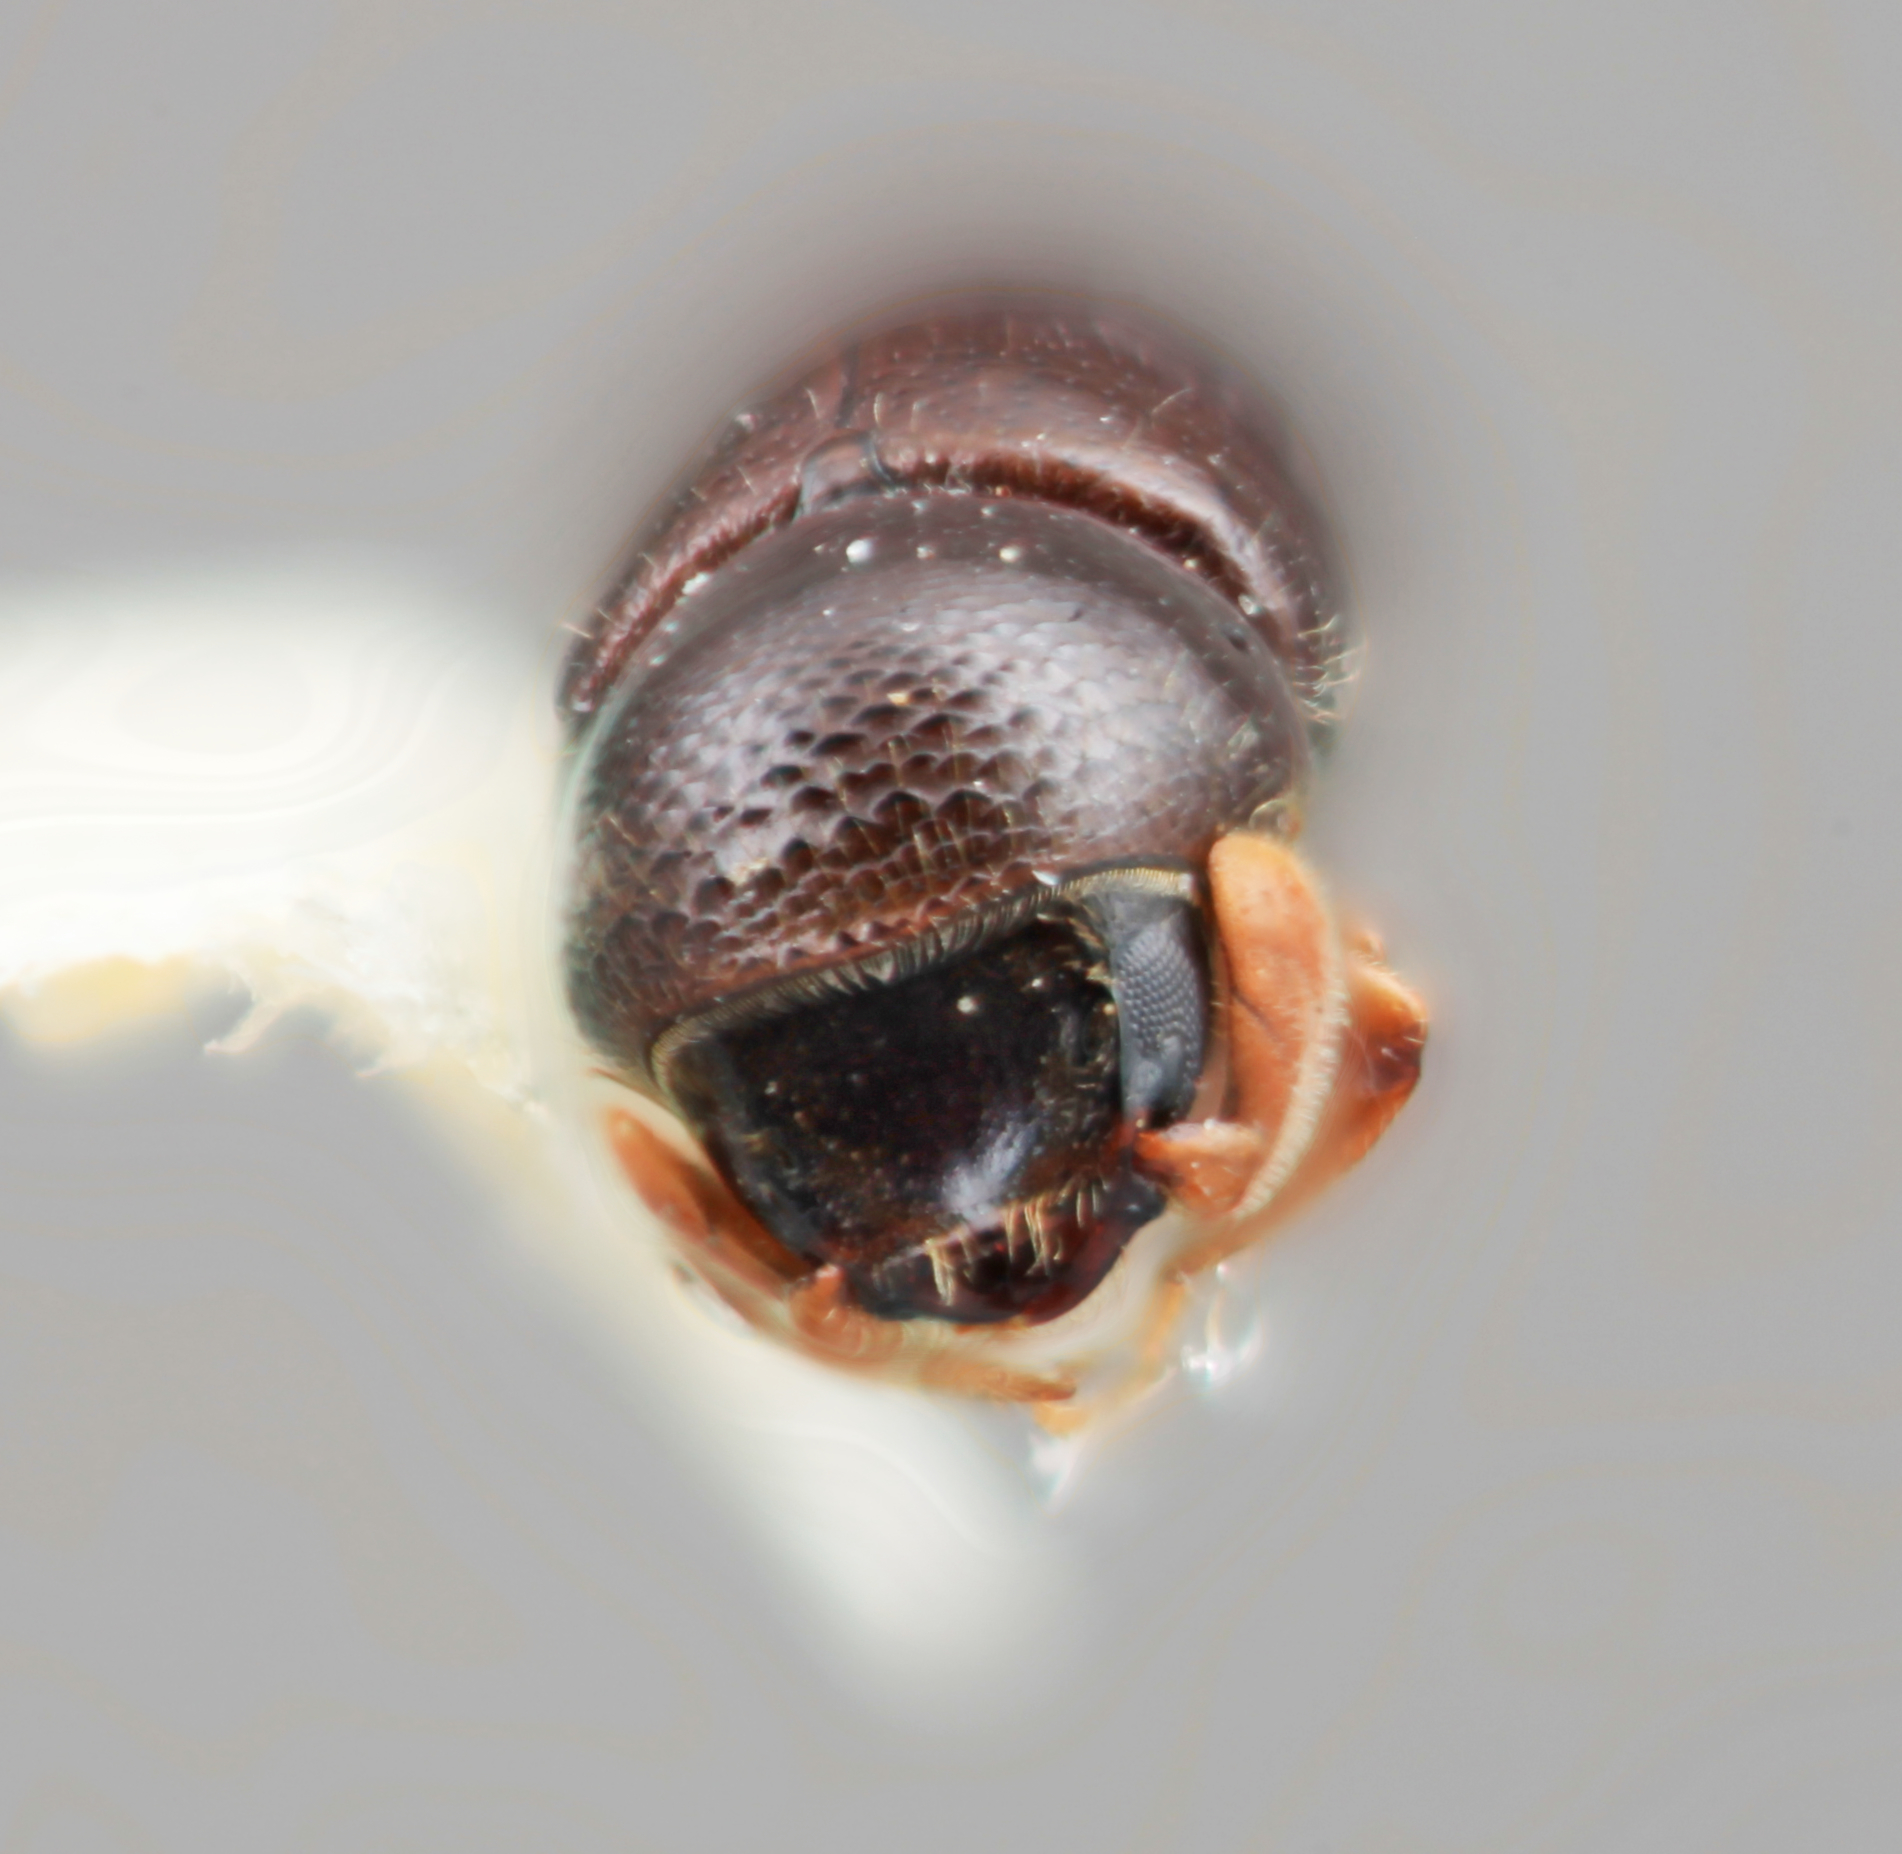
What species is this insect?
Corthylus lustratus
